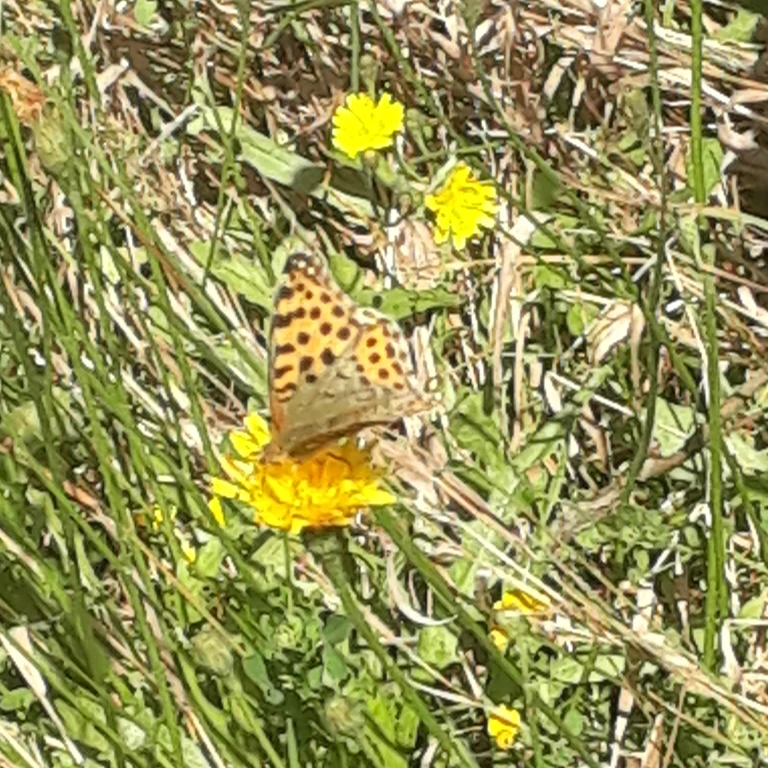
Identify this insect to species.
Issoria lathonia
